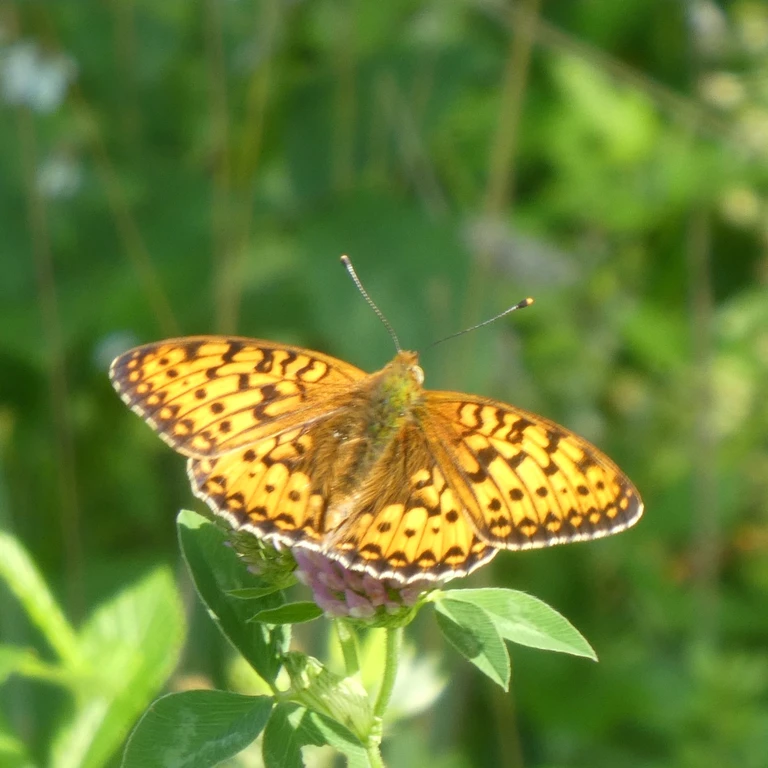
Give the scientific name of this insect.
Speyeria aglaja
